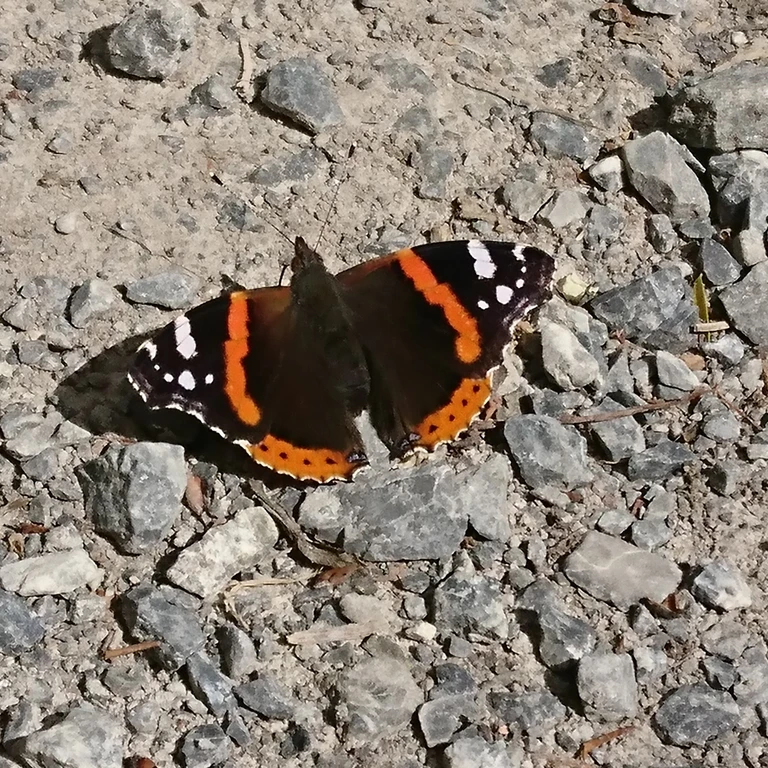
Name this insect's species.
Vanessa atalanta
